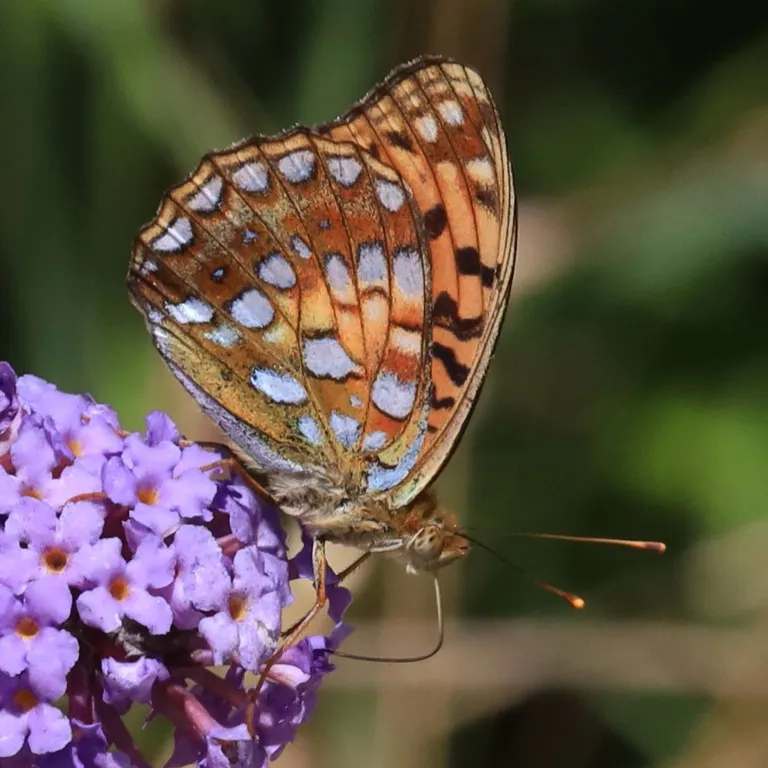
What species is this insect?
Fabriciana adippe
